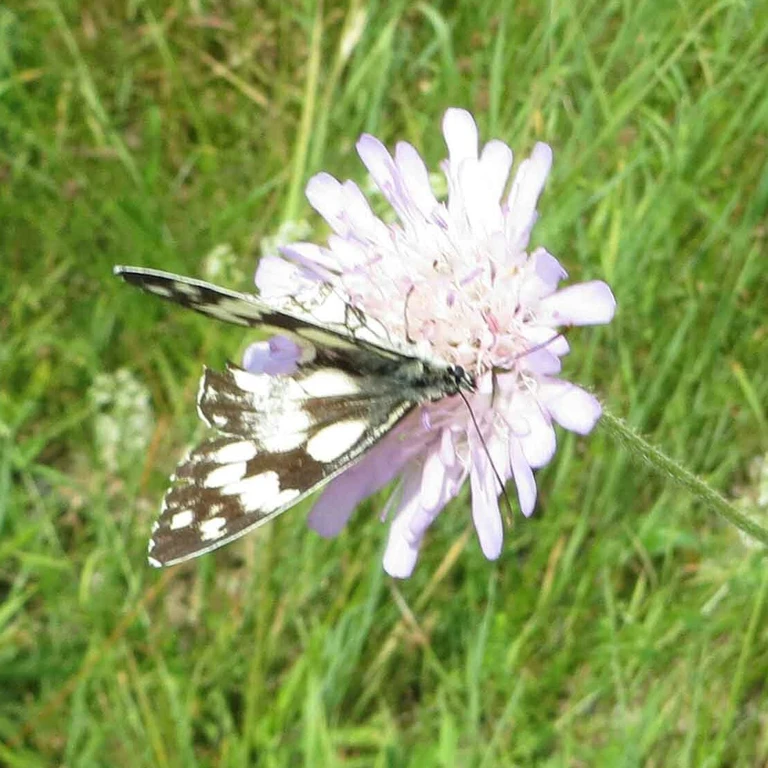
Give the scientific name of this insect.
Melanargia galathea
